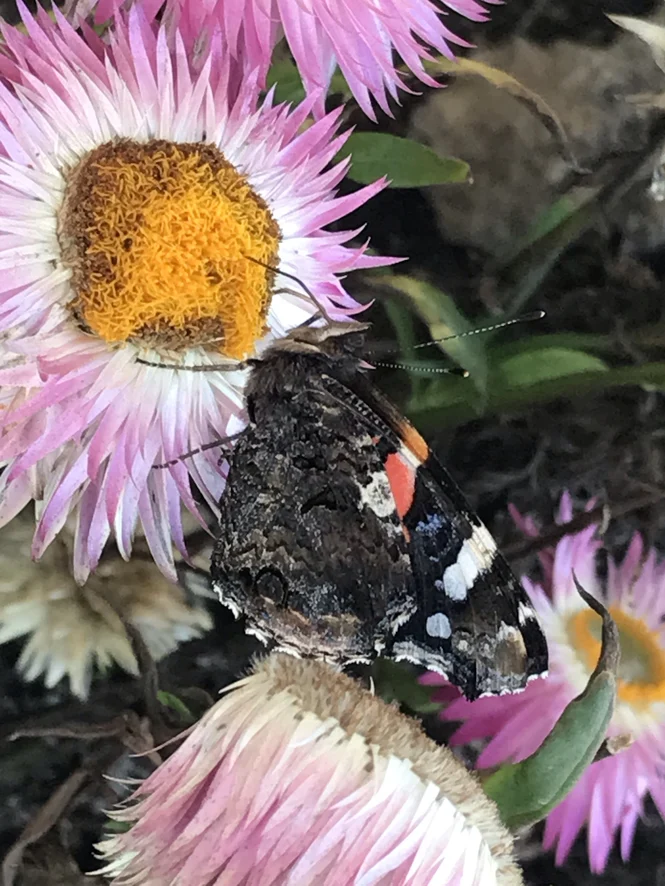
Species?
Vanessa atalanta
